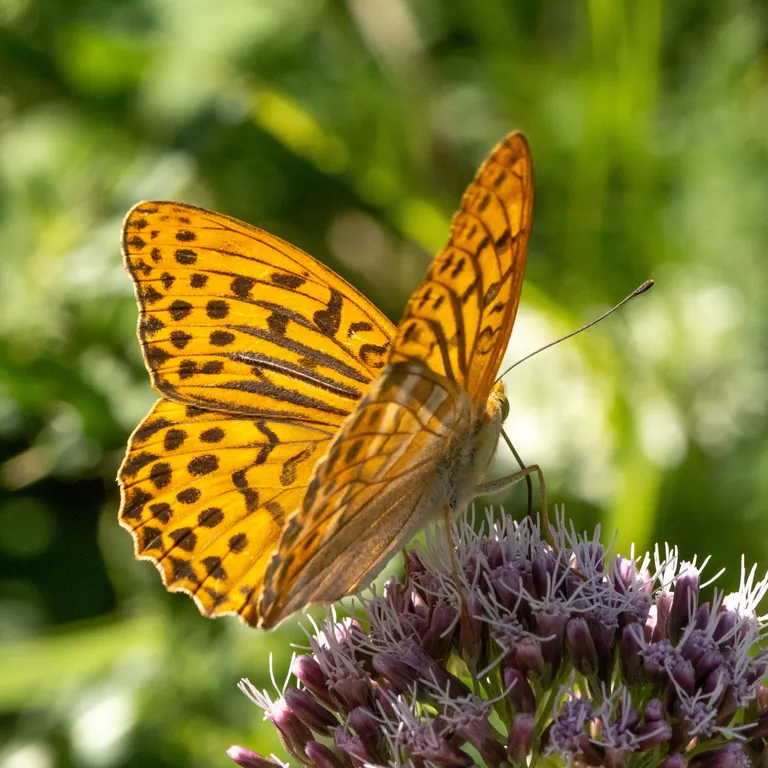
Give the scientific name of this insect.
Argynnis paphia
